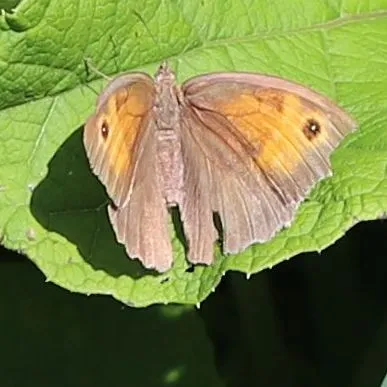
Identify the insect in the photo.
Maniola jurtina
